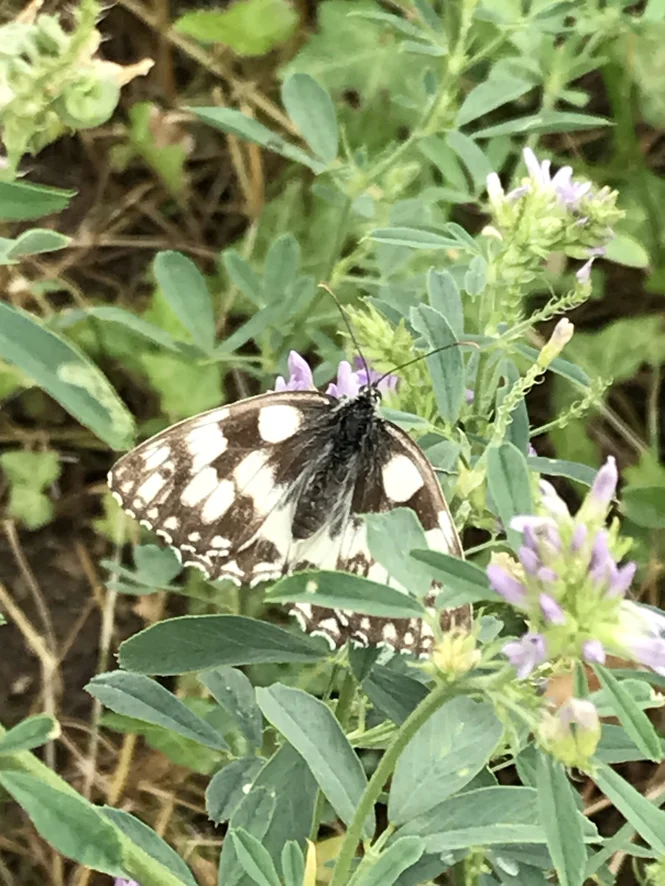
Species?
Melanargia galathea
